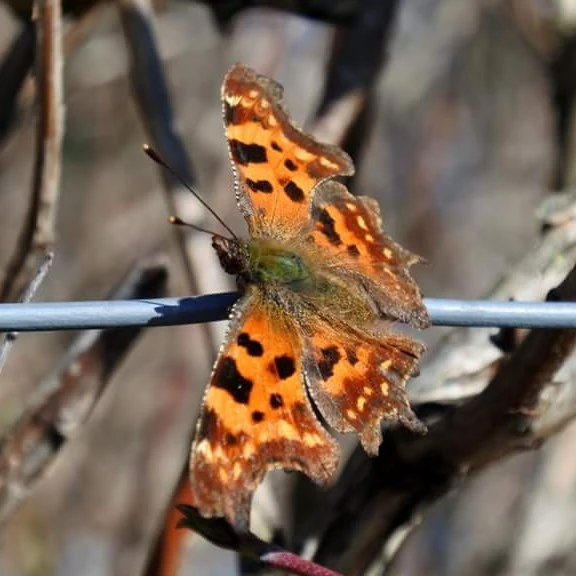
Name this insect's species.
Polygonia c-album
